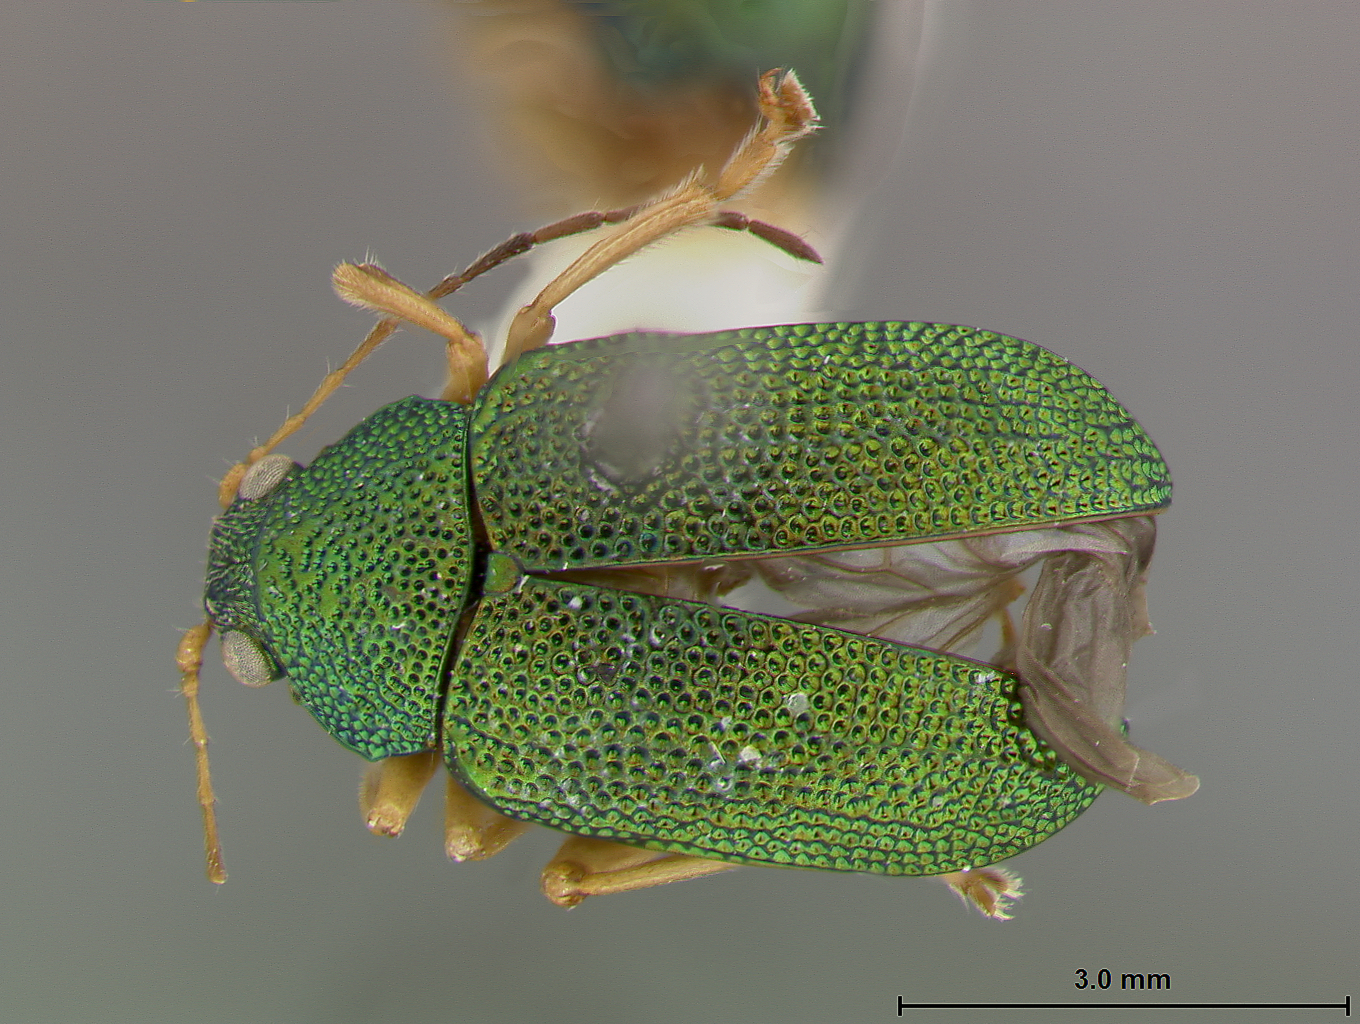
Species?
Colaspis kraussi
